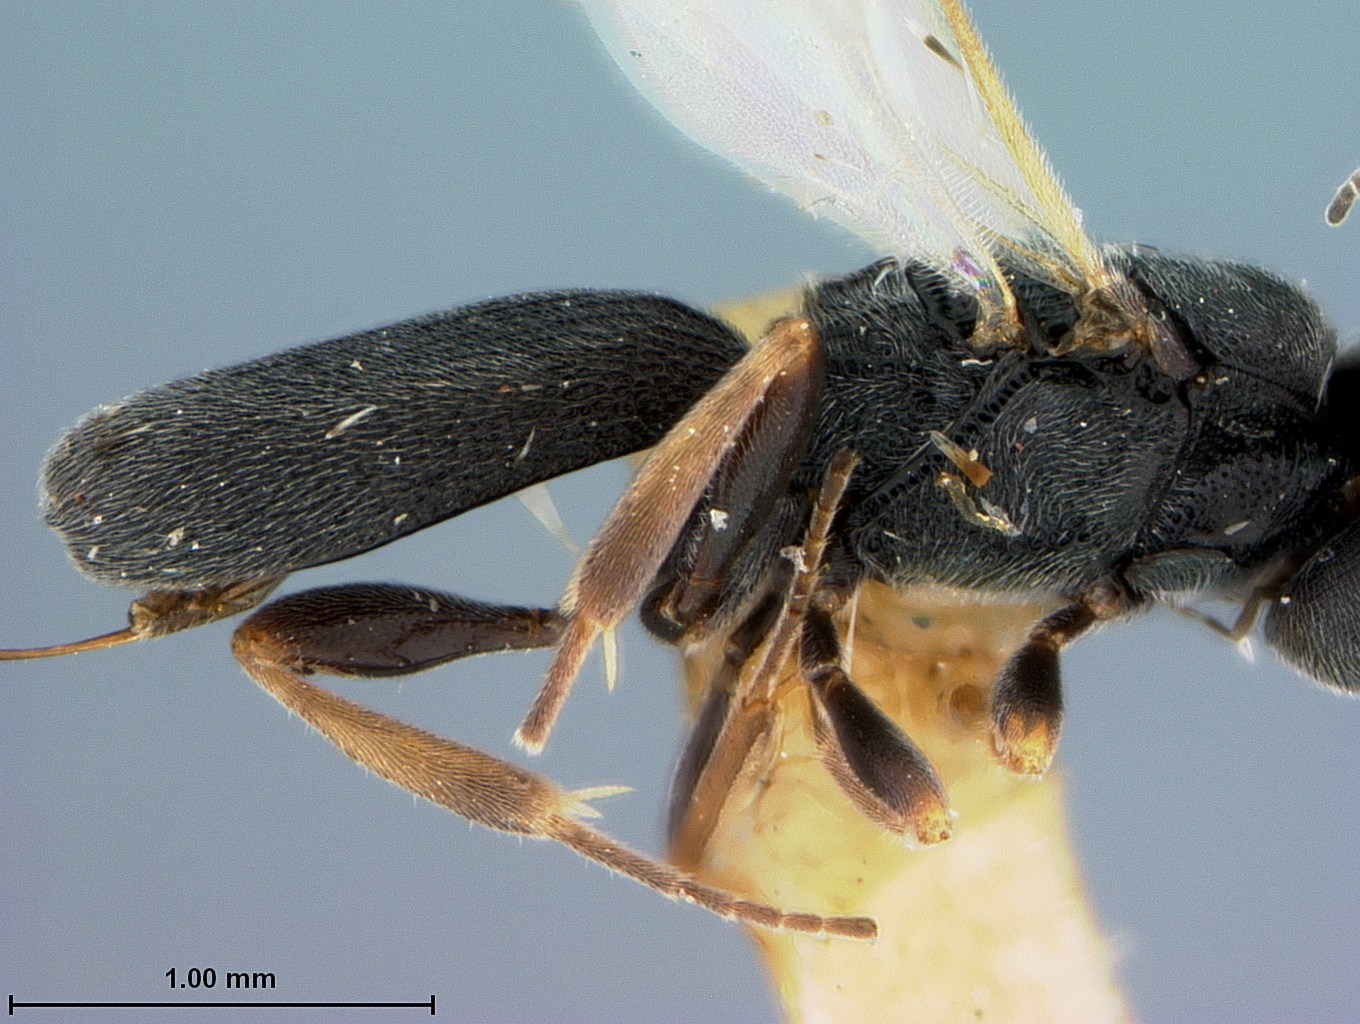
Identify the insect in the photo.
Chelonus ponderosae
